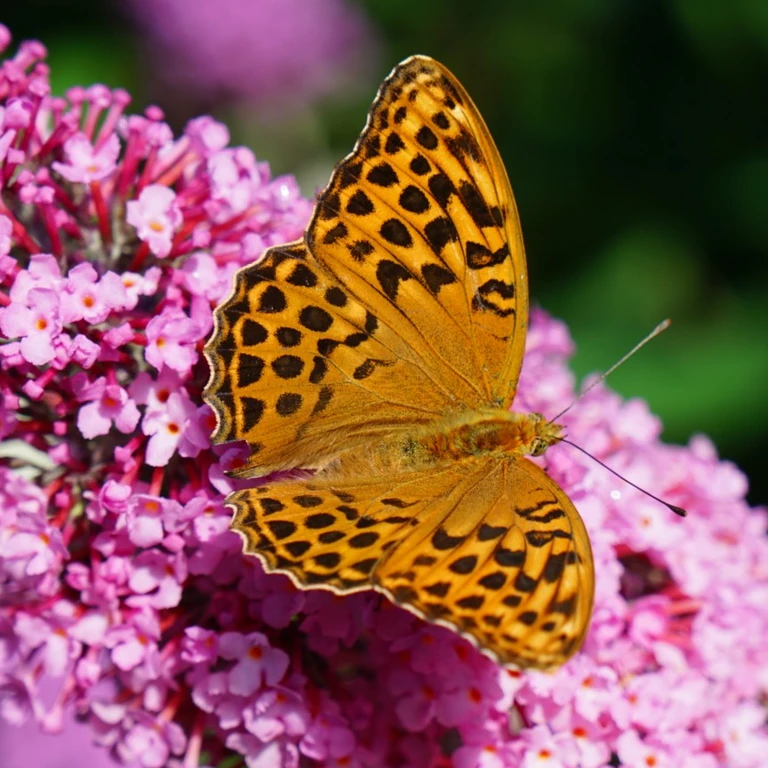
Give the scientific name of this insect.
Argynnis paphia
